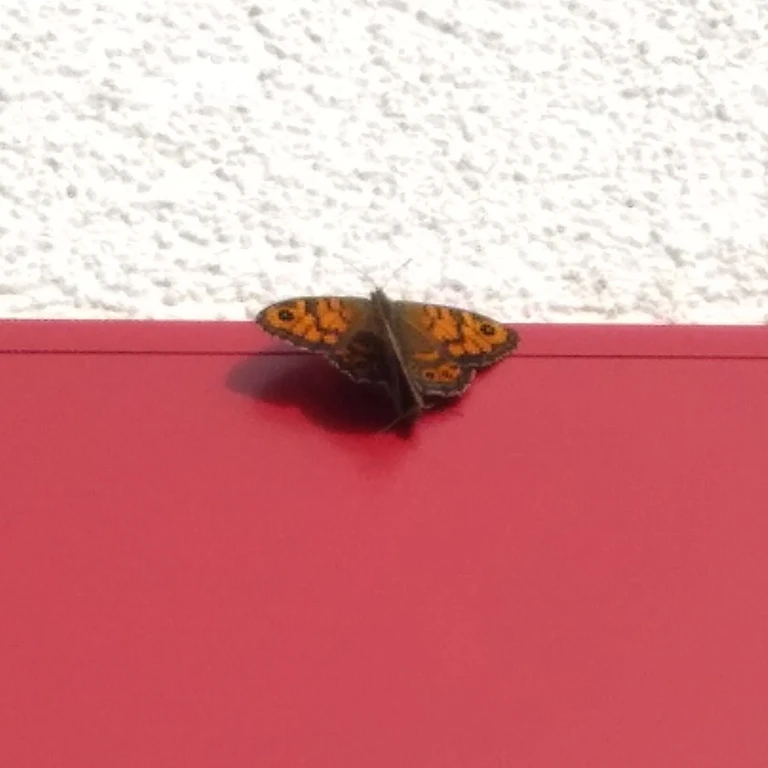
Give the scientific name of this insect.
Lasiommata megera (also Pararge megera)
